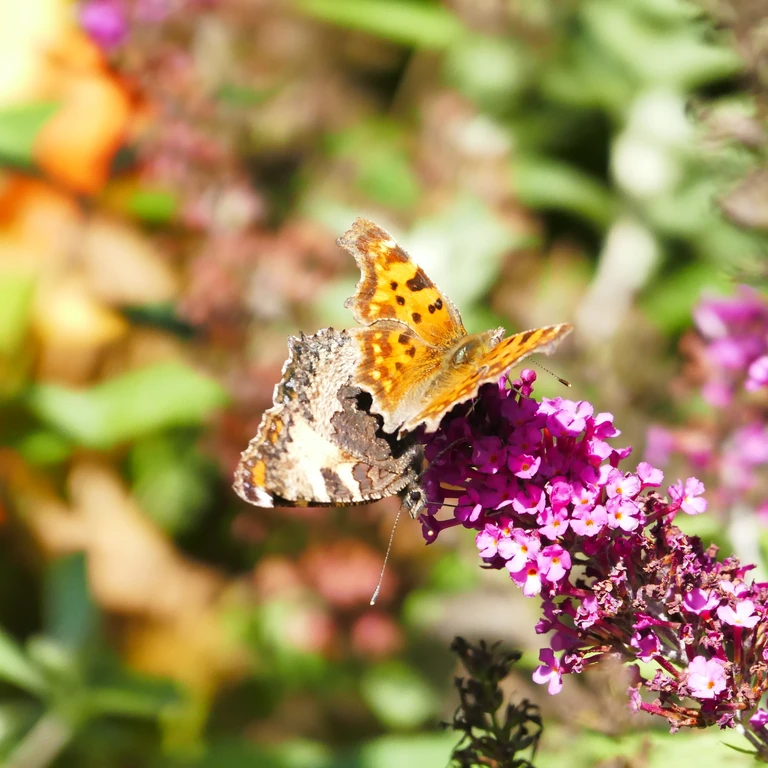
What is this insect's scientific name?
Polygonia c-album
